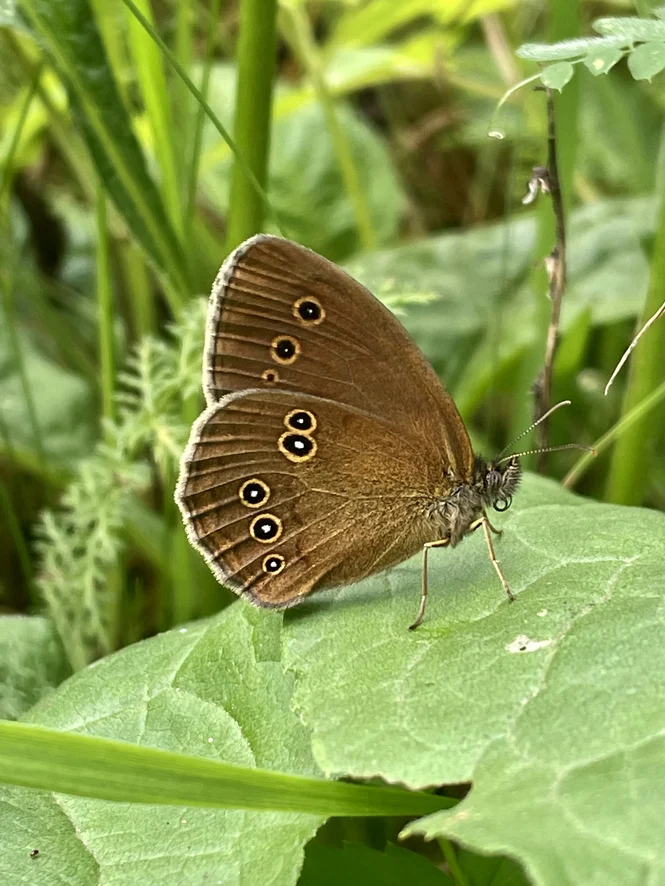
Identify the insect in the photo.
Aphantopus hyperantus
